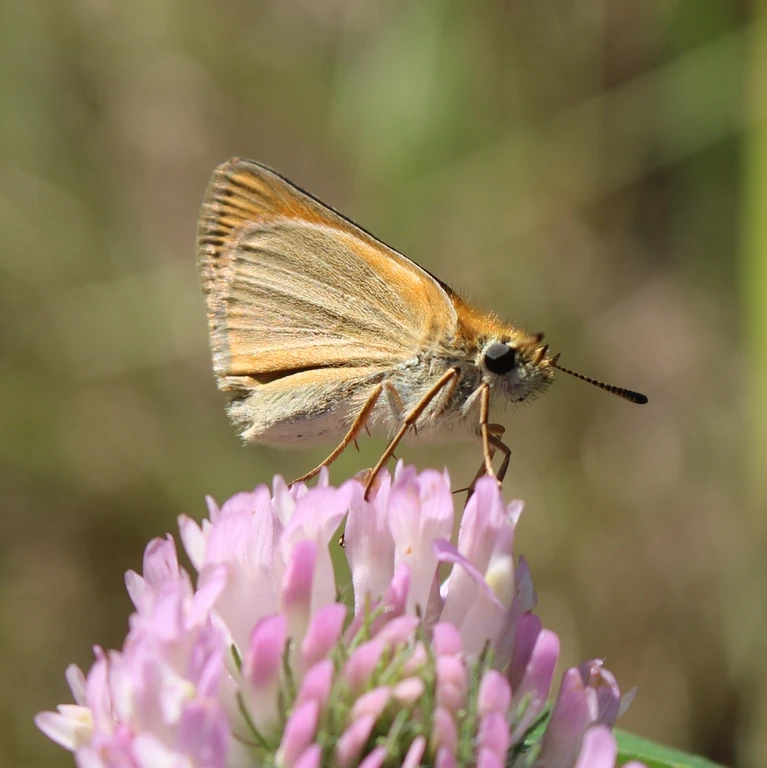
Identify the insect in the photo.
Thymelicus lineola
